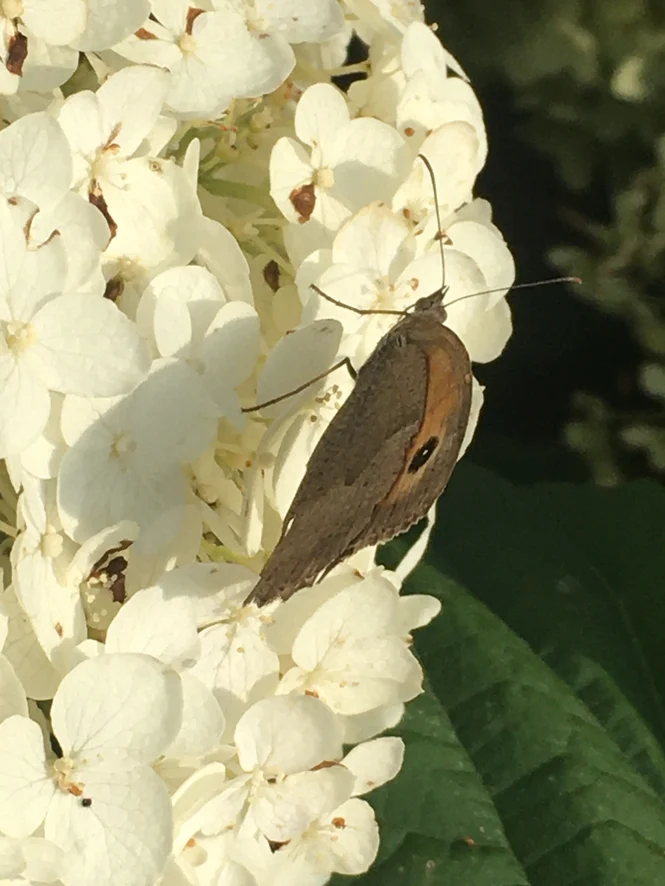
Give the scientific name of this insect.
Maniola jurtina
